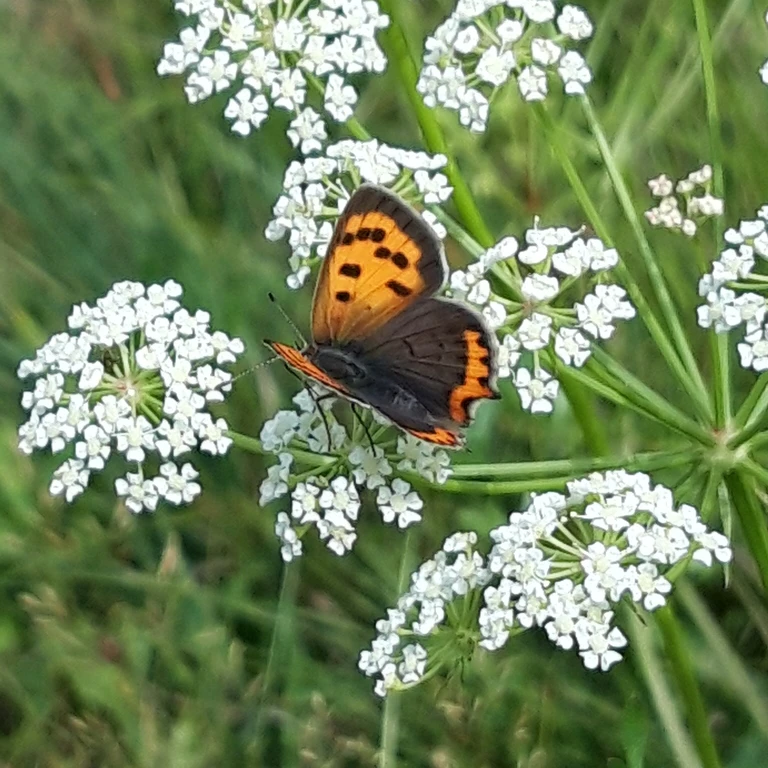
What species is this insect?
Lycaena phlaeas
